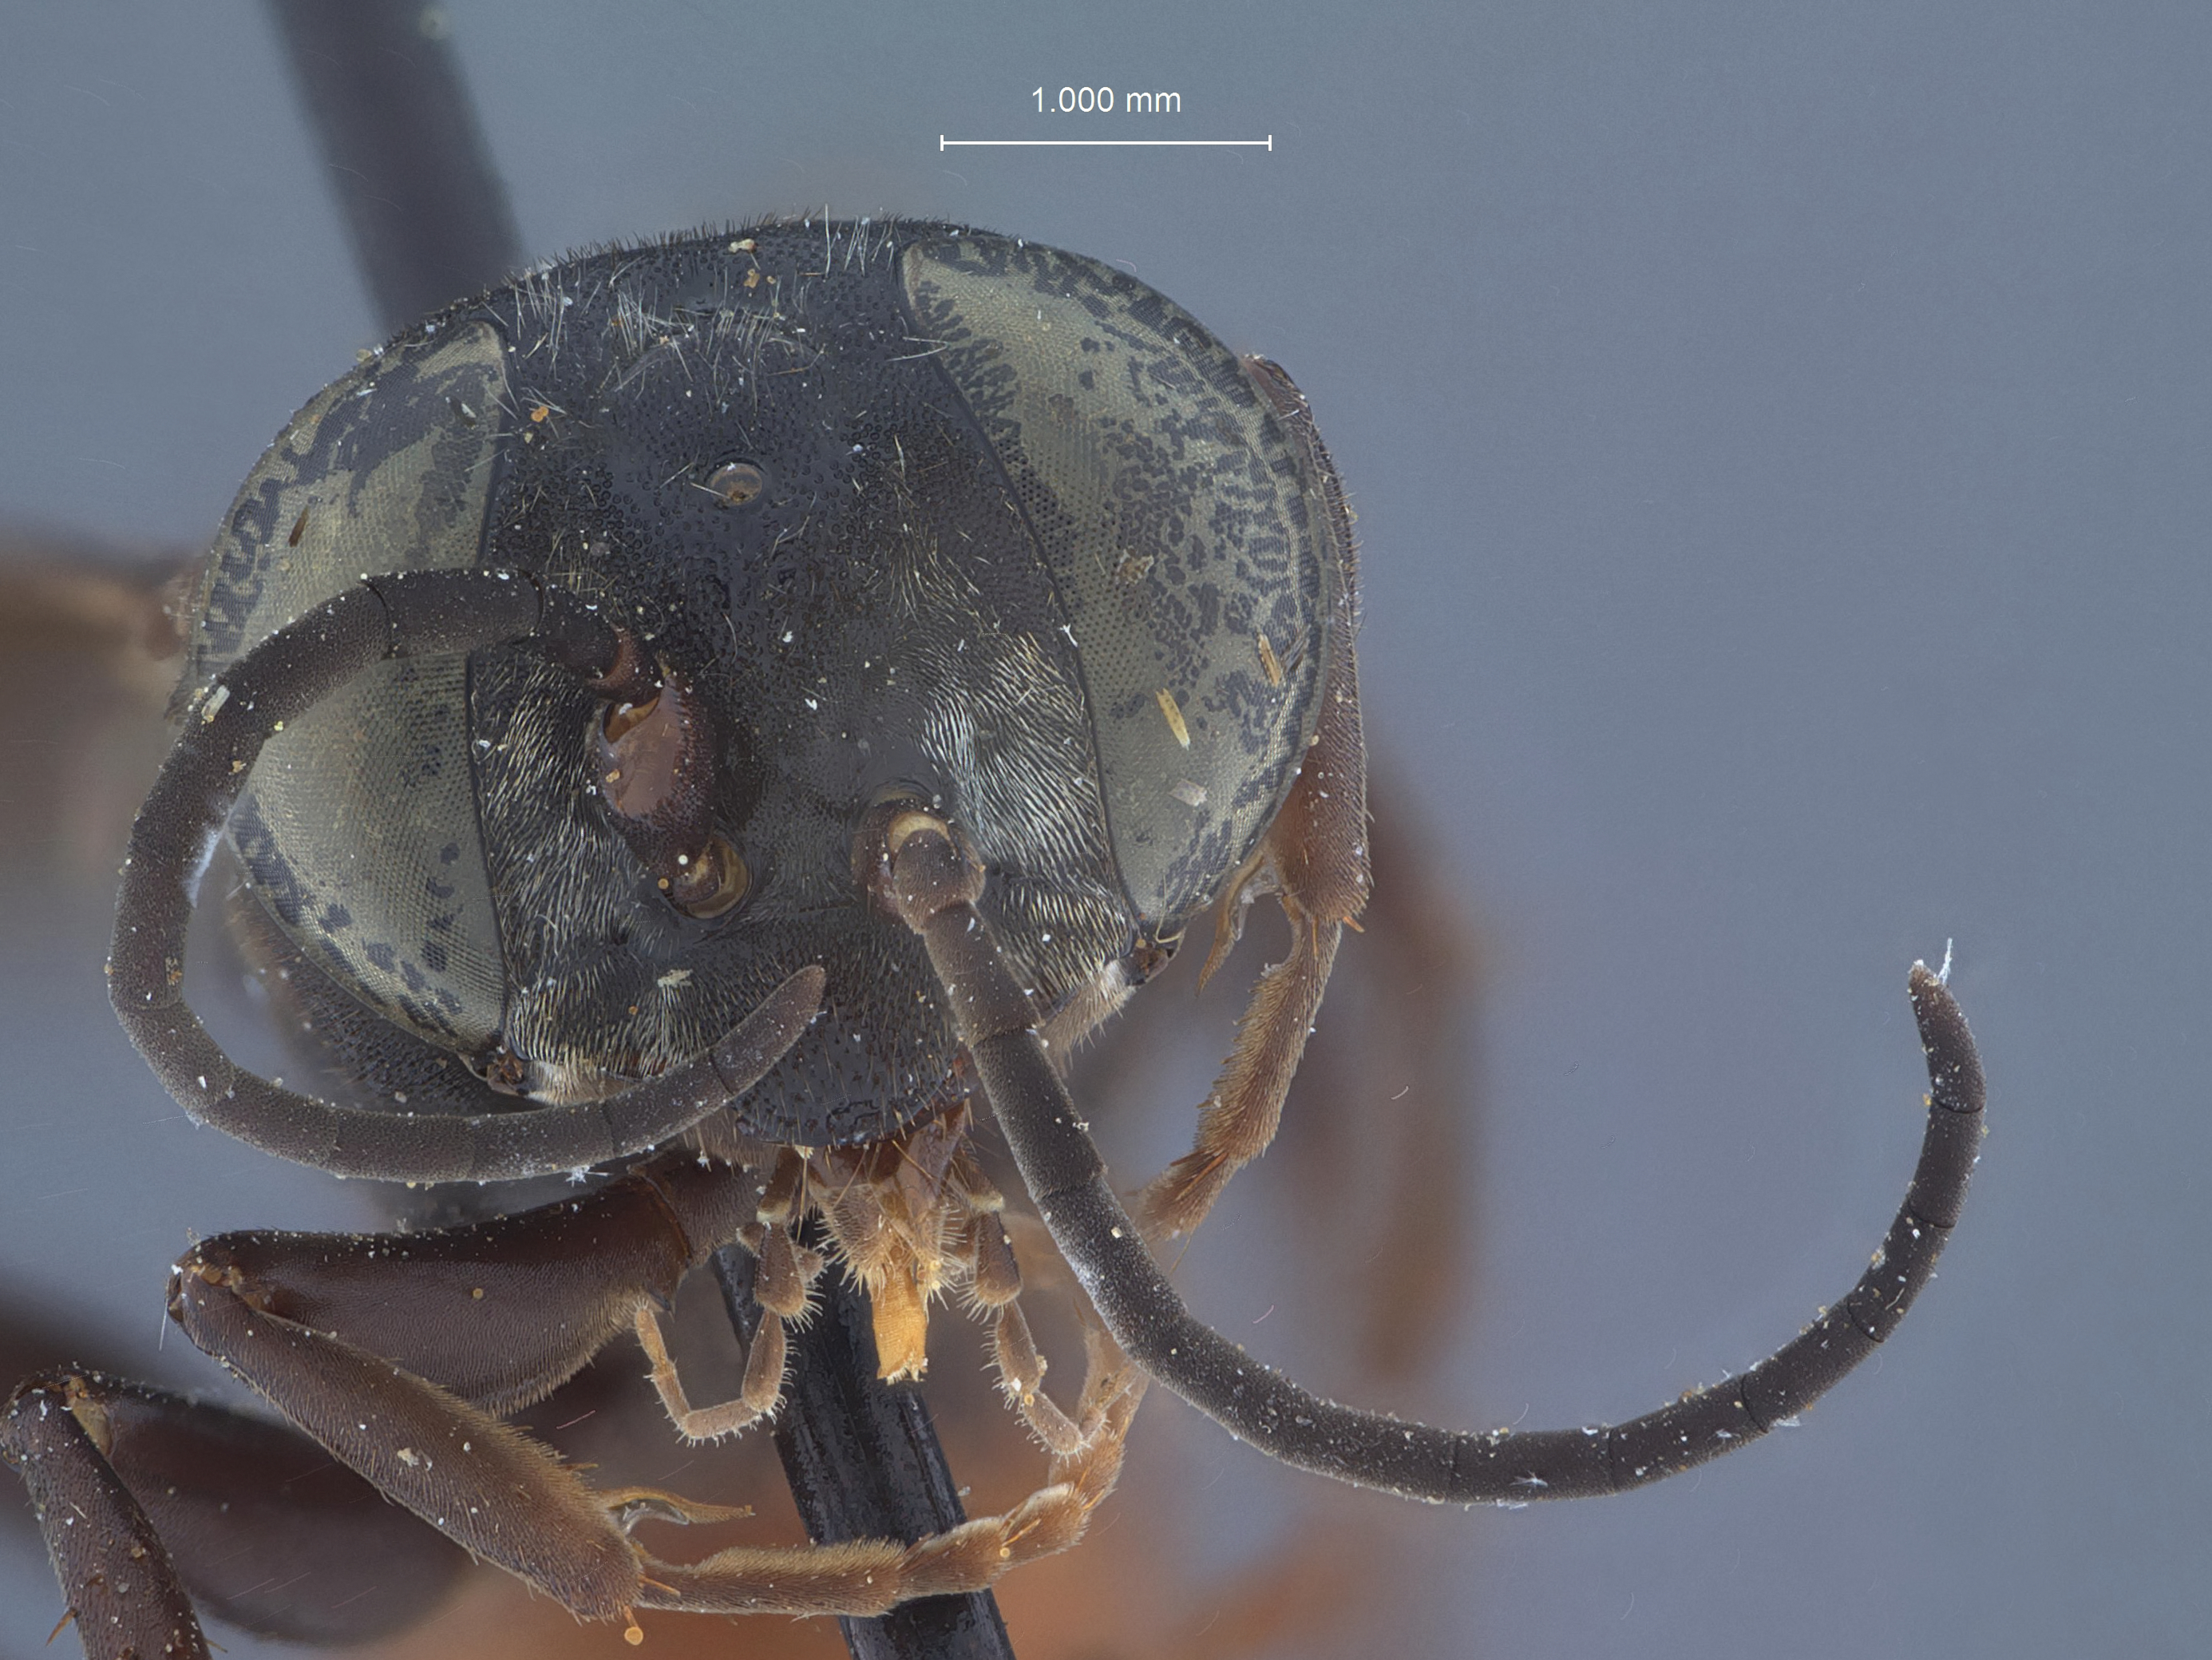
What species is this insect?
Microstictia texensis
